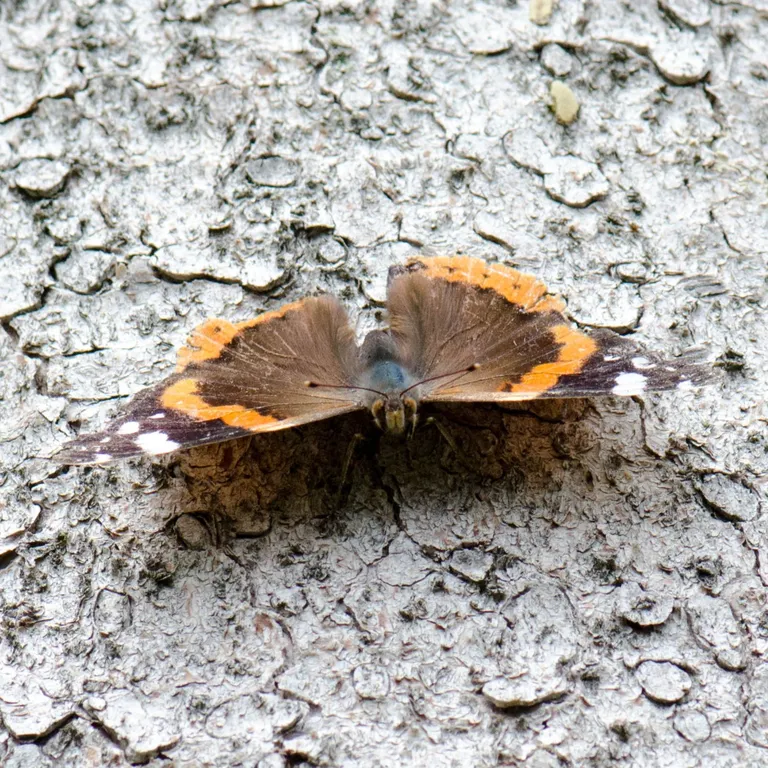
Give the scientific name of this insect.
Vanessa atalanta
